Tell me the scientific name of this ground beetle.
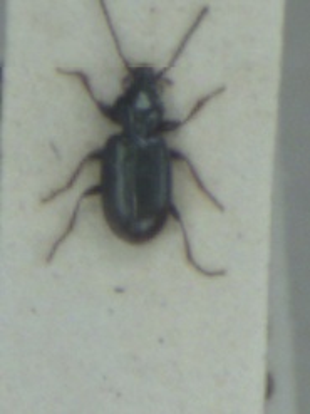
Bembidion minimum
